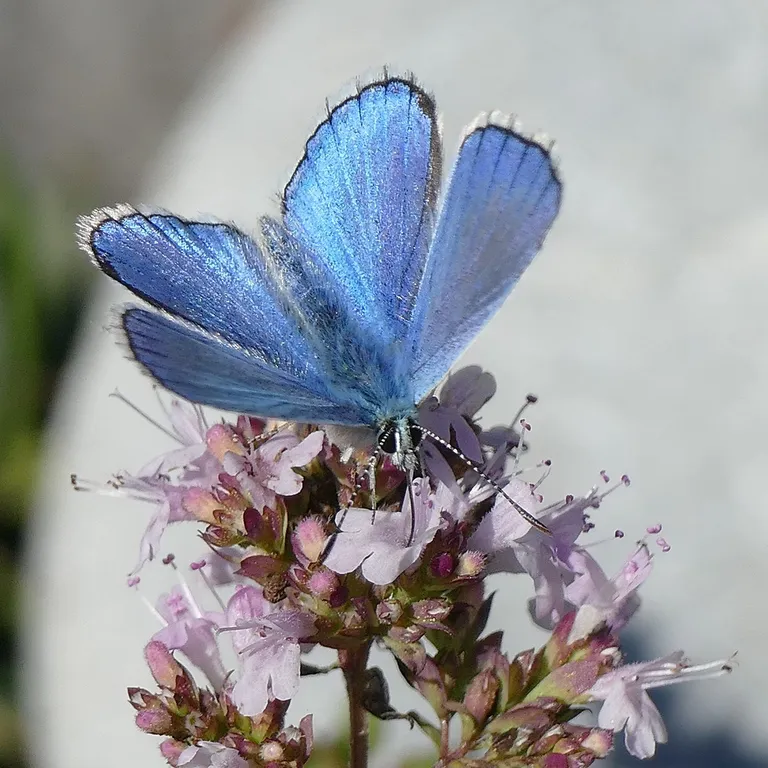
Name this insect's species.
Lysandra bellargus
